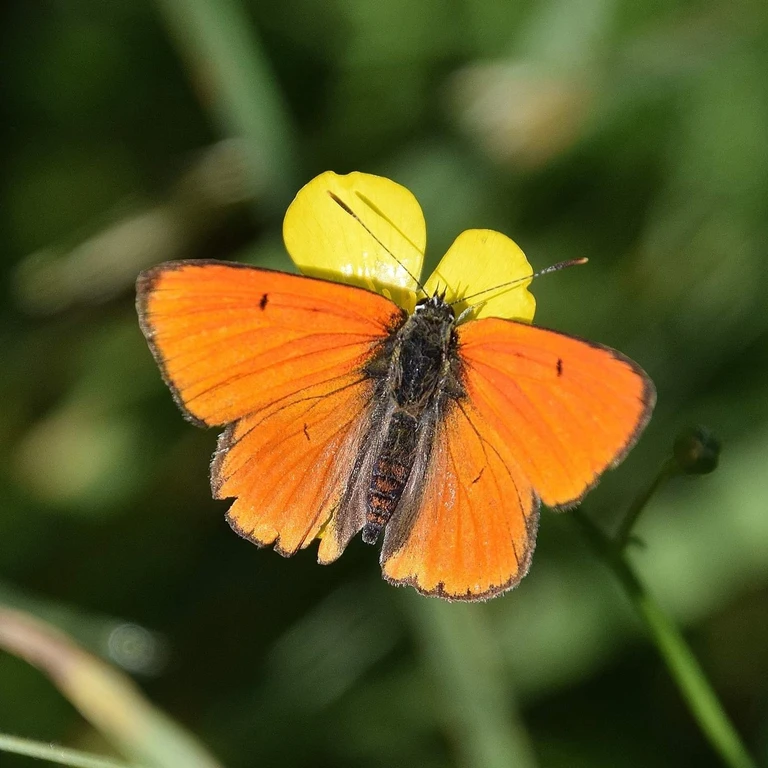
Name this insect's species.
Lycaena dispar
